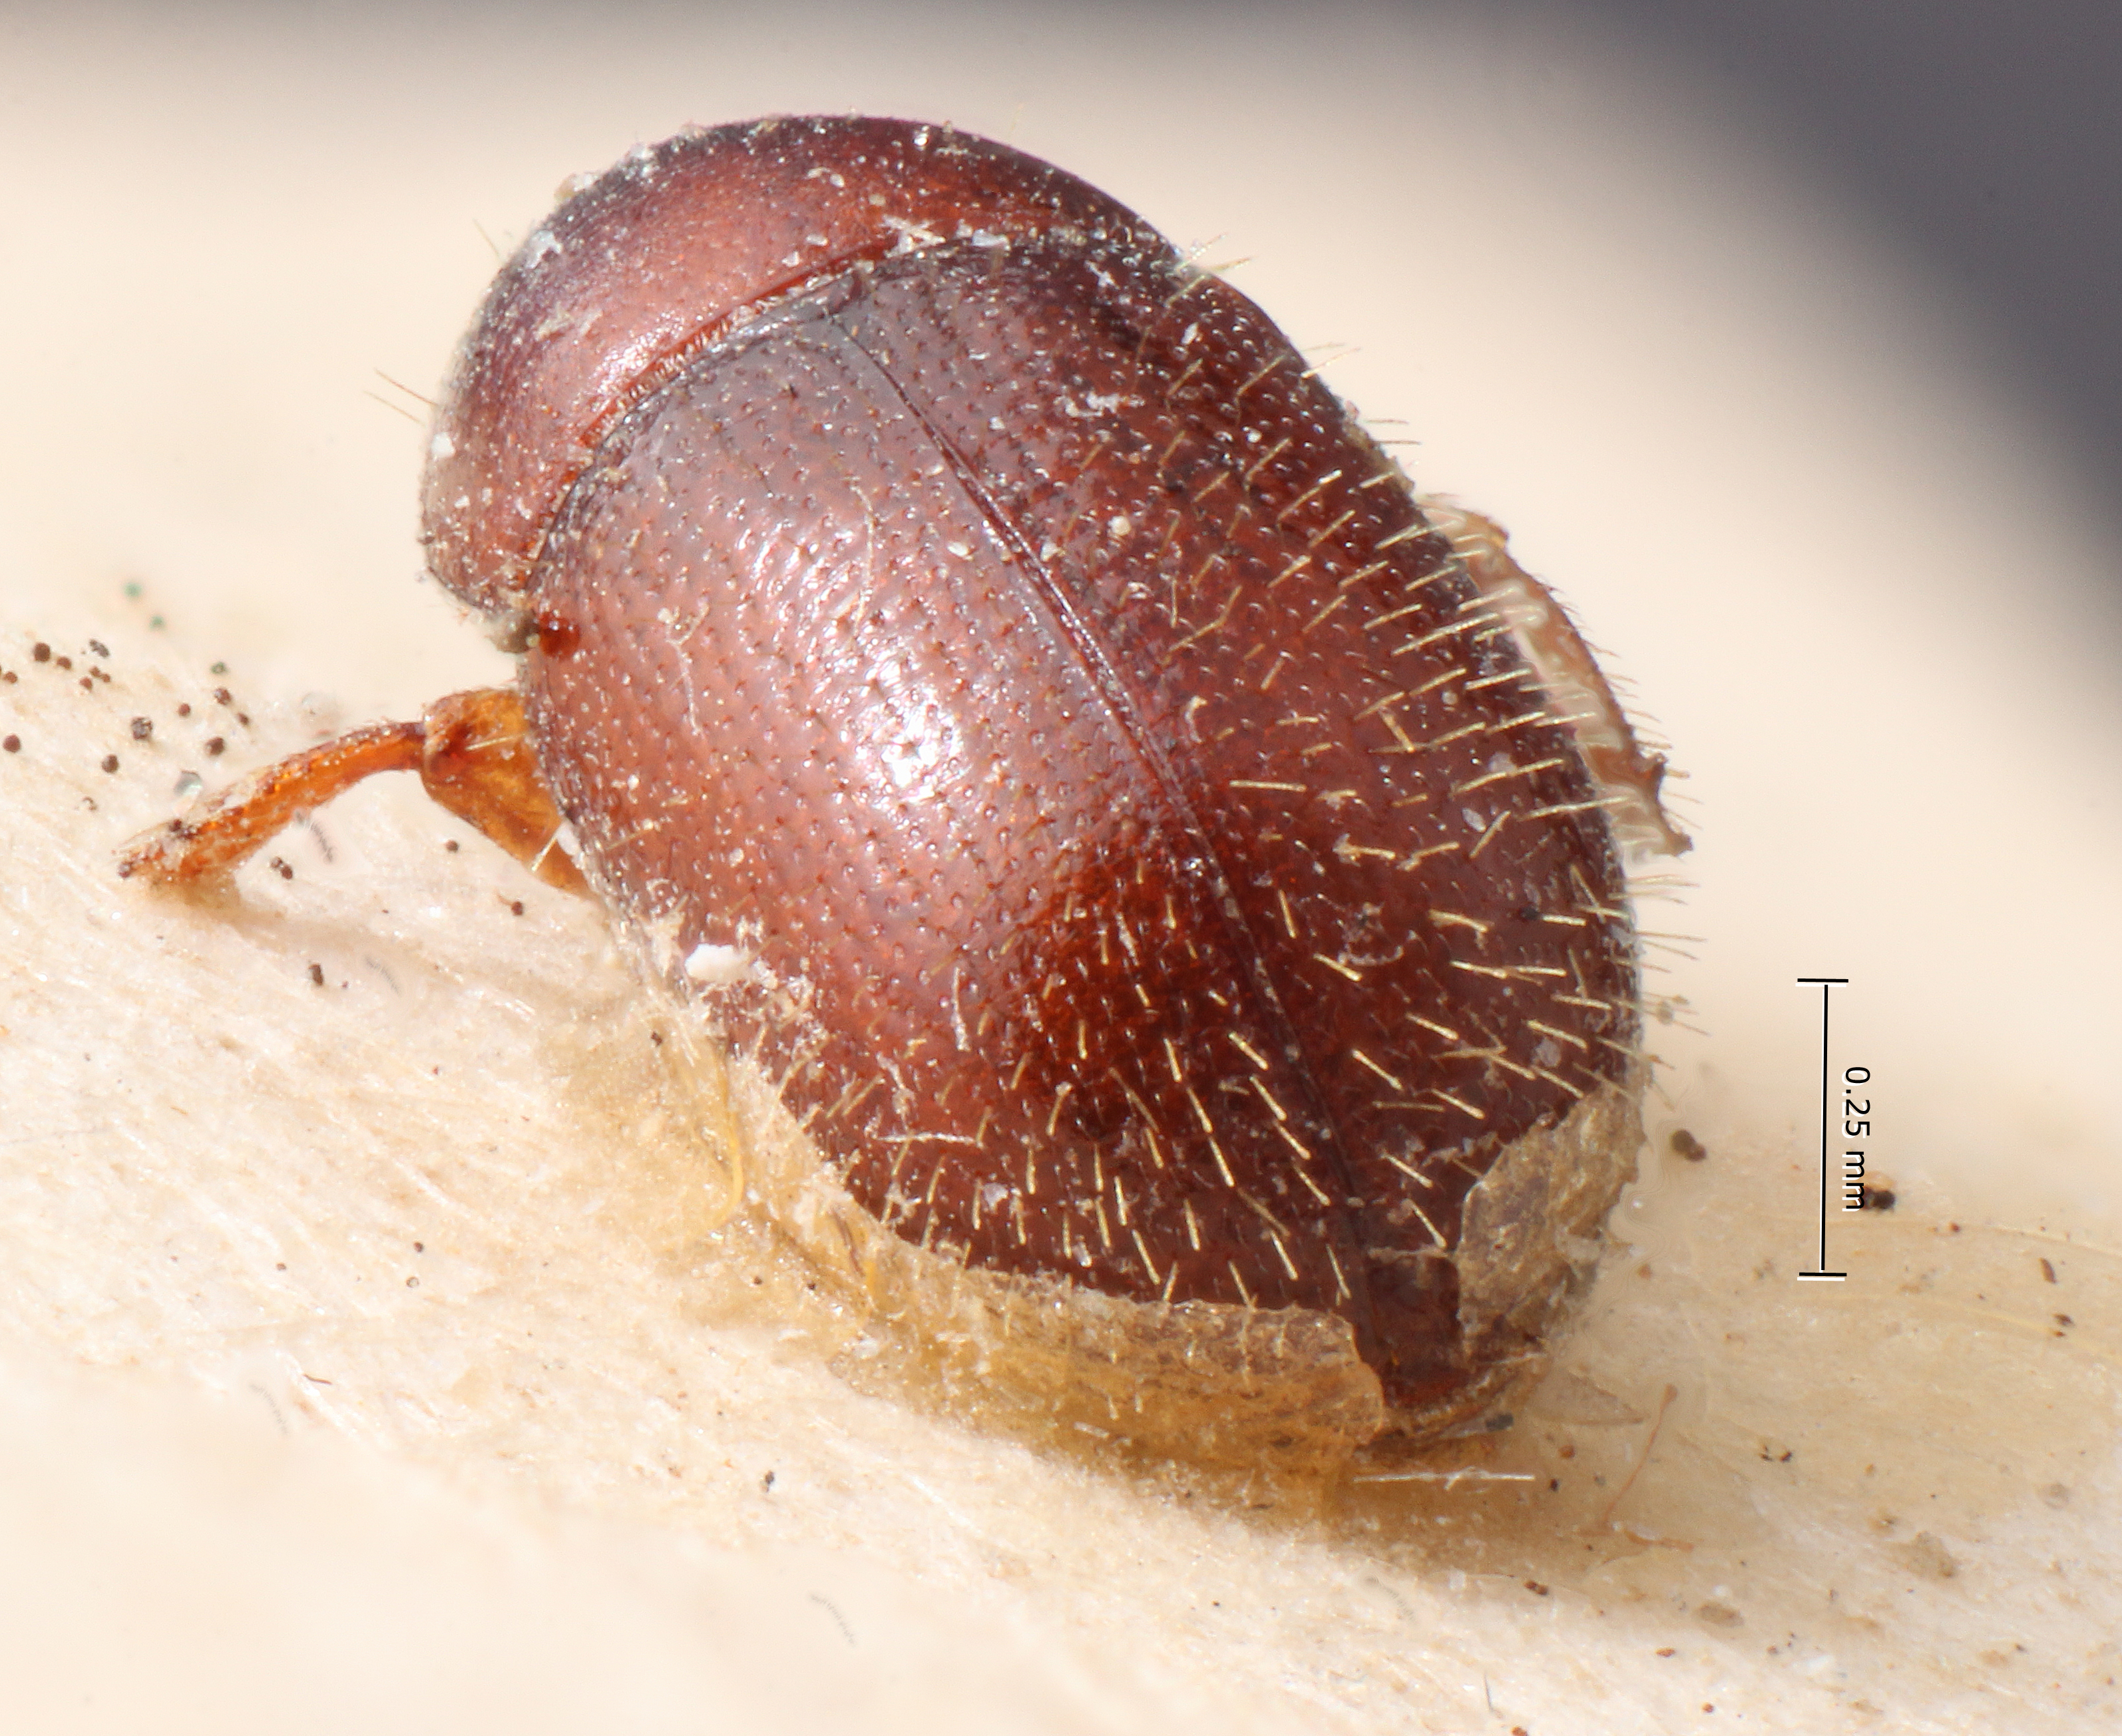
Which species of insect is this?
Prionoscelis minor
